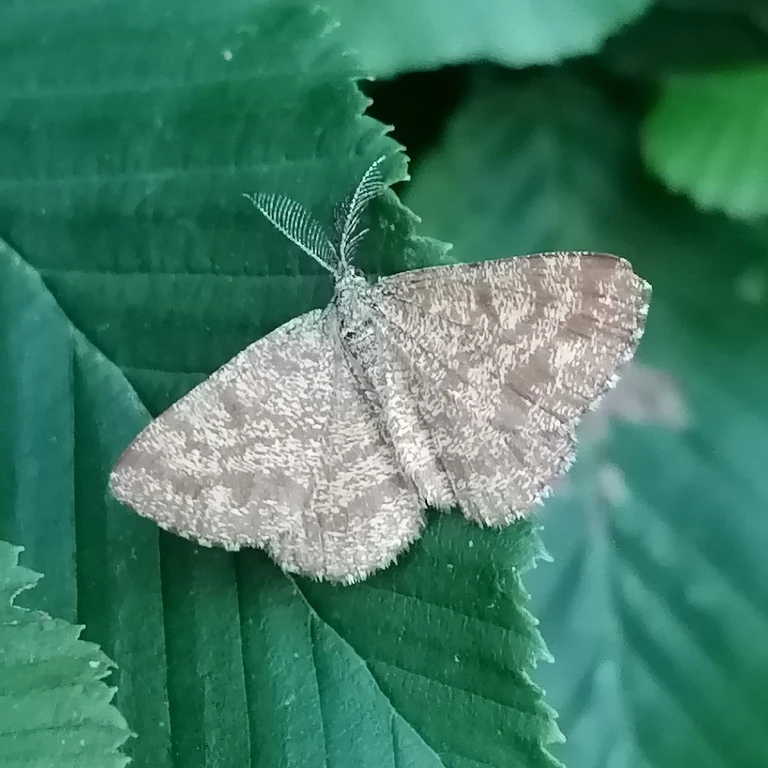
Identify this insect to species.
Ematurga atomaria
